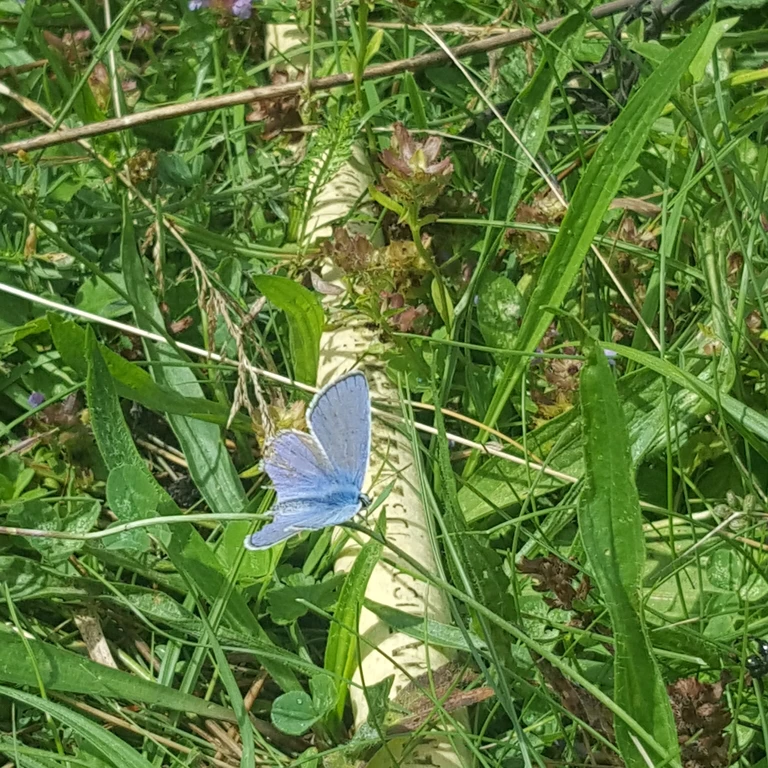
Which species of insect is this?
Polyommatus icarus
